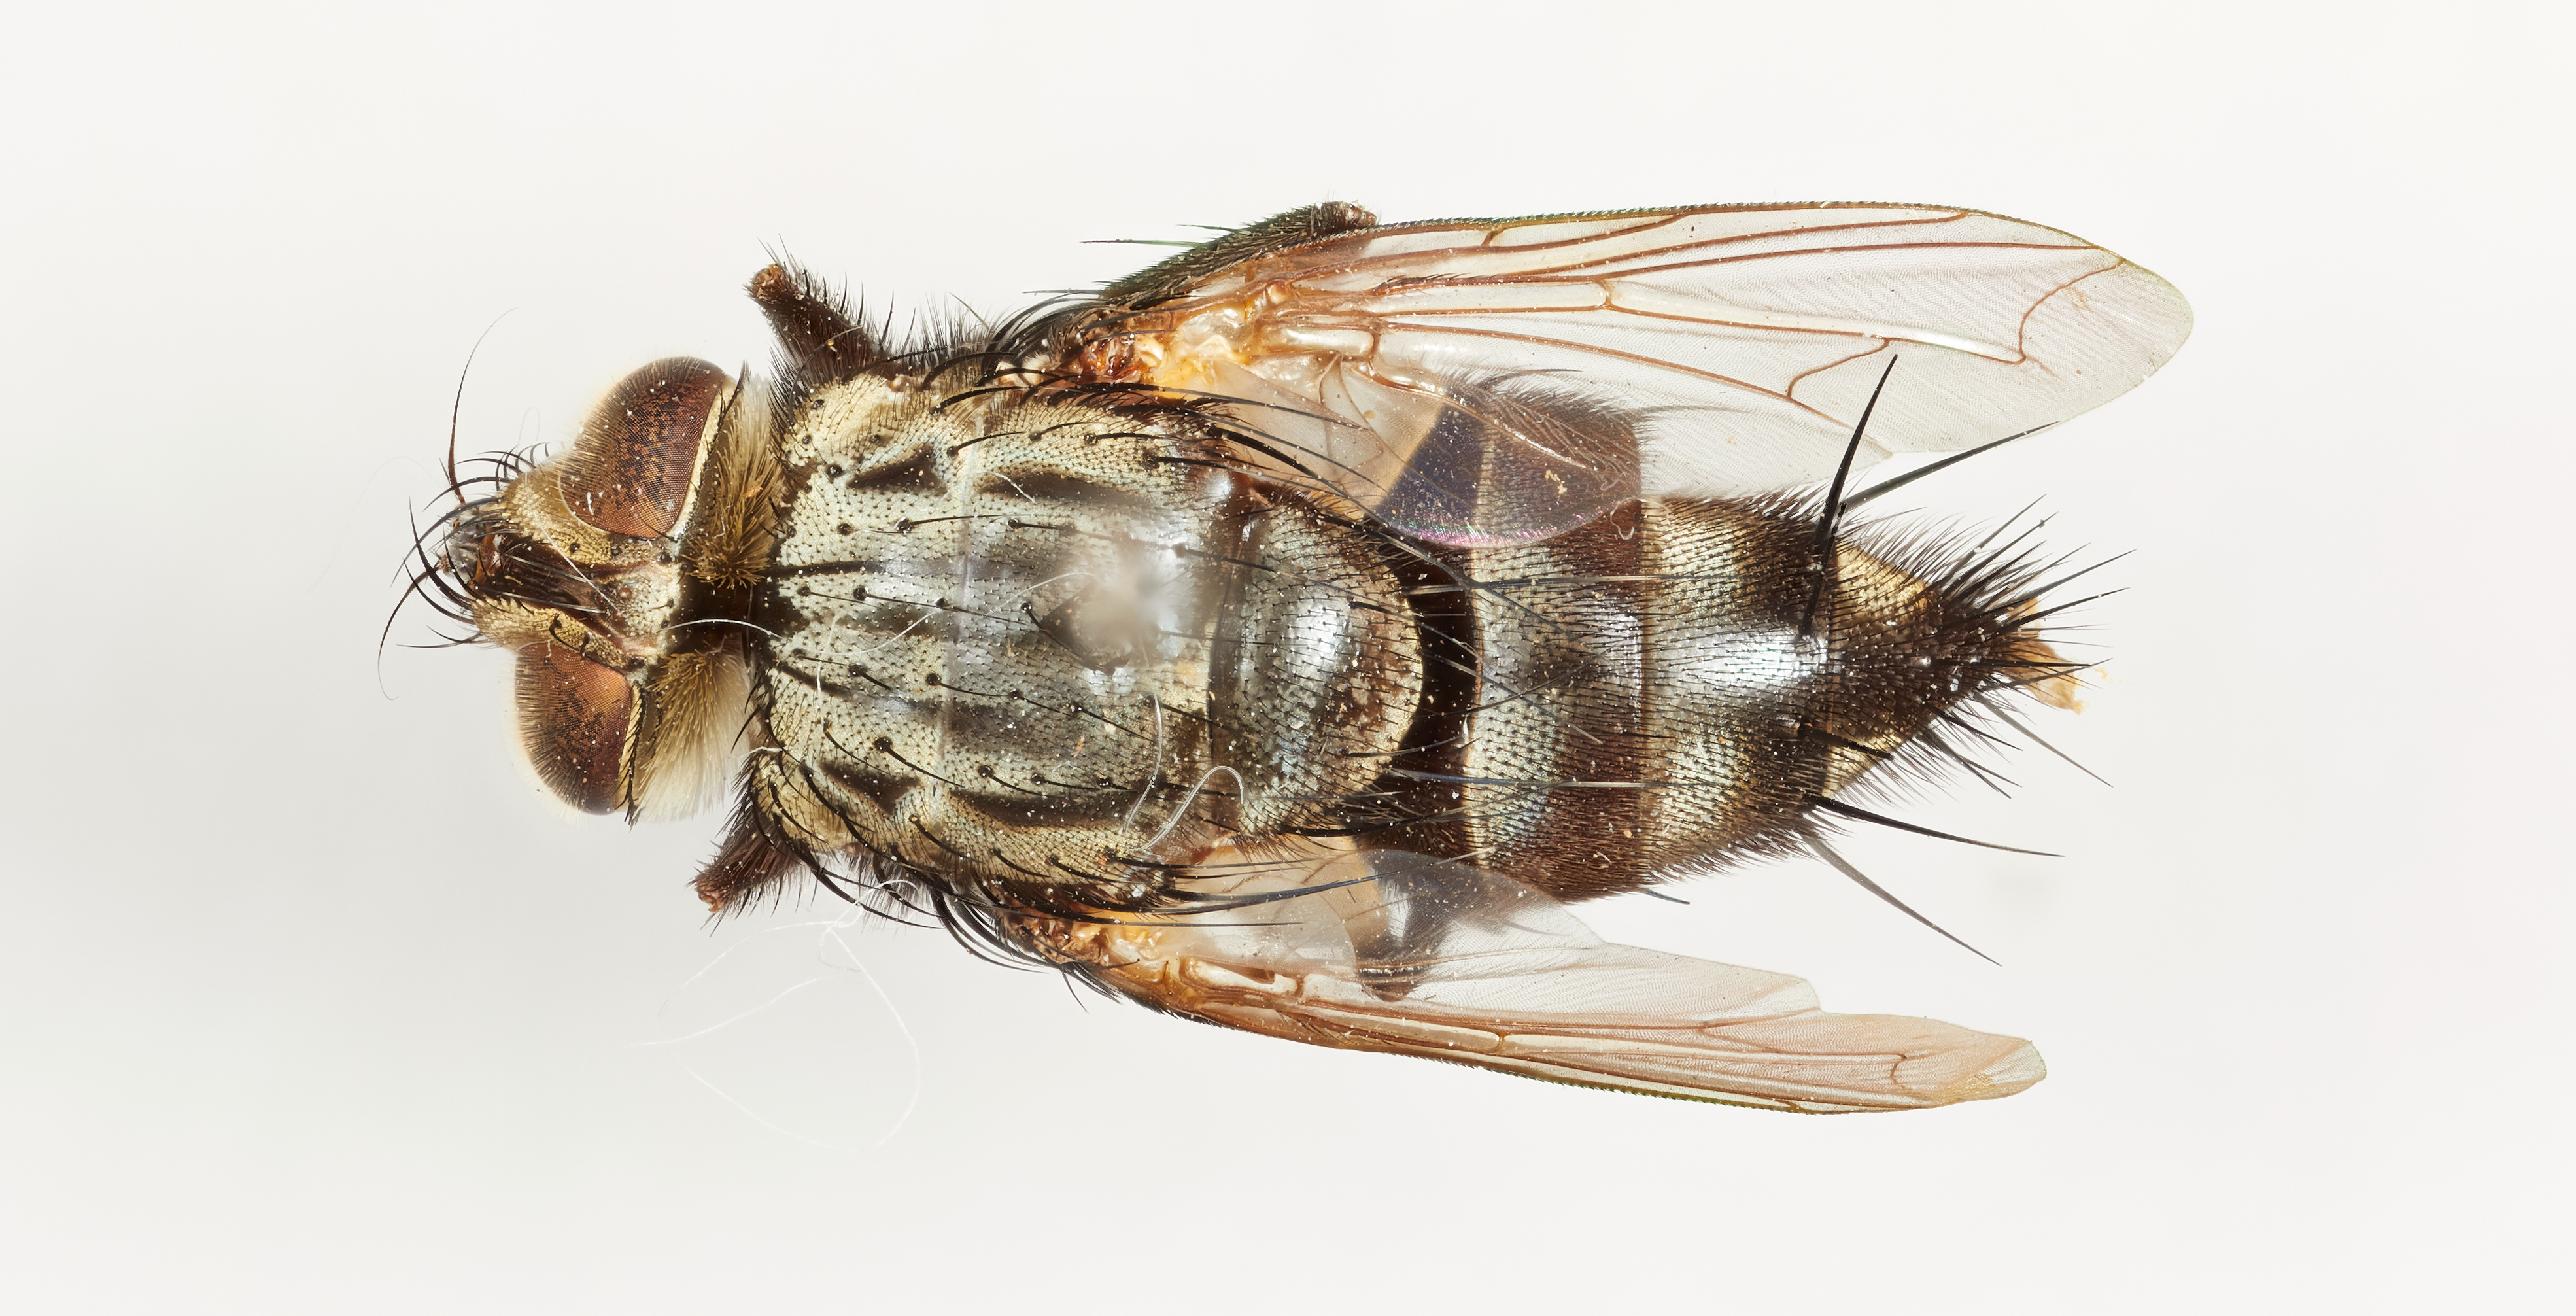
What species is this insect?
Phorocera virilis
